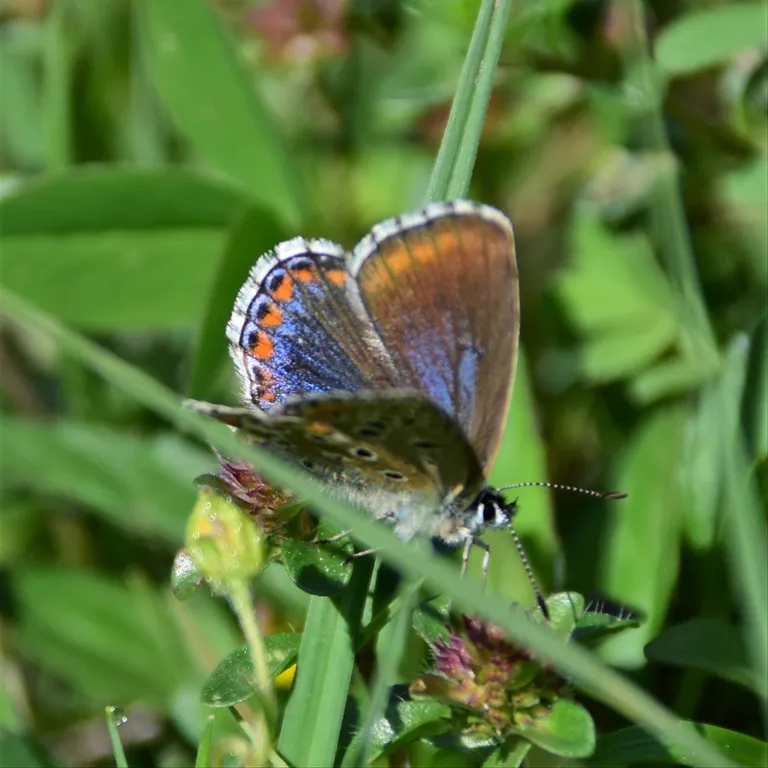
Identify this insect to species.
Lysandra bellargus
